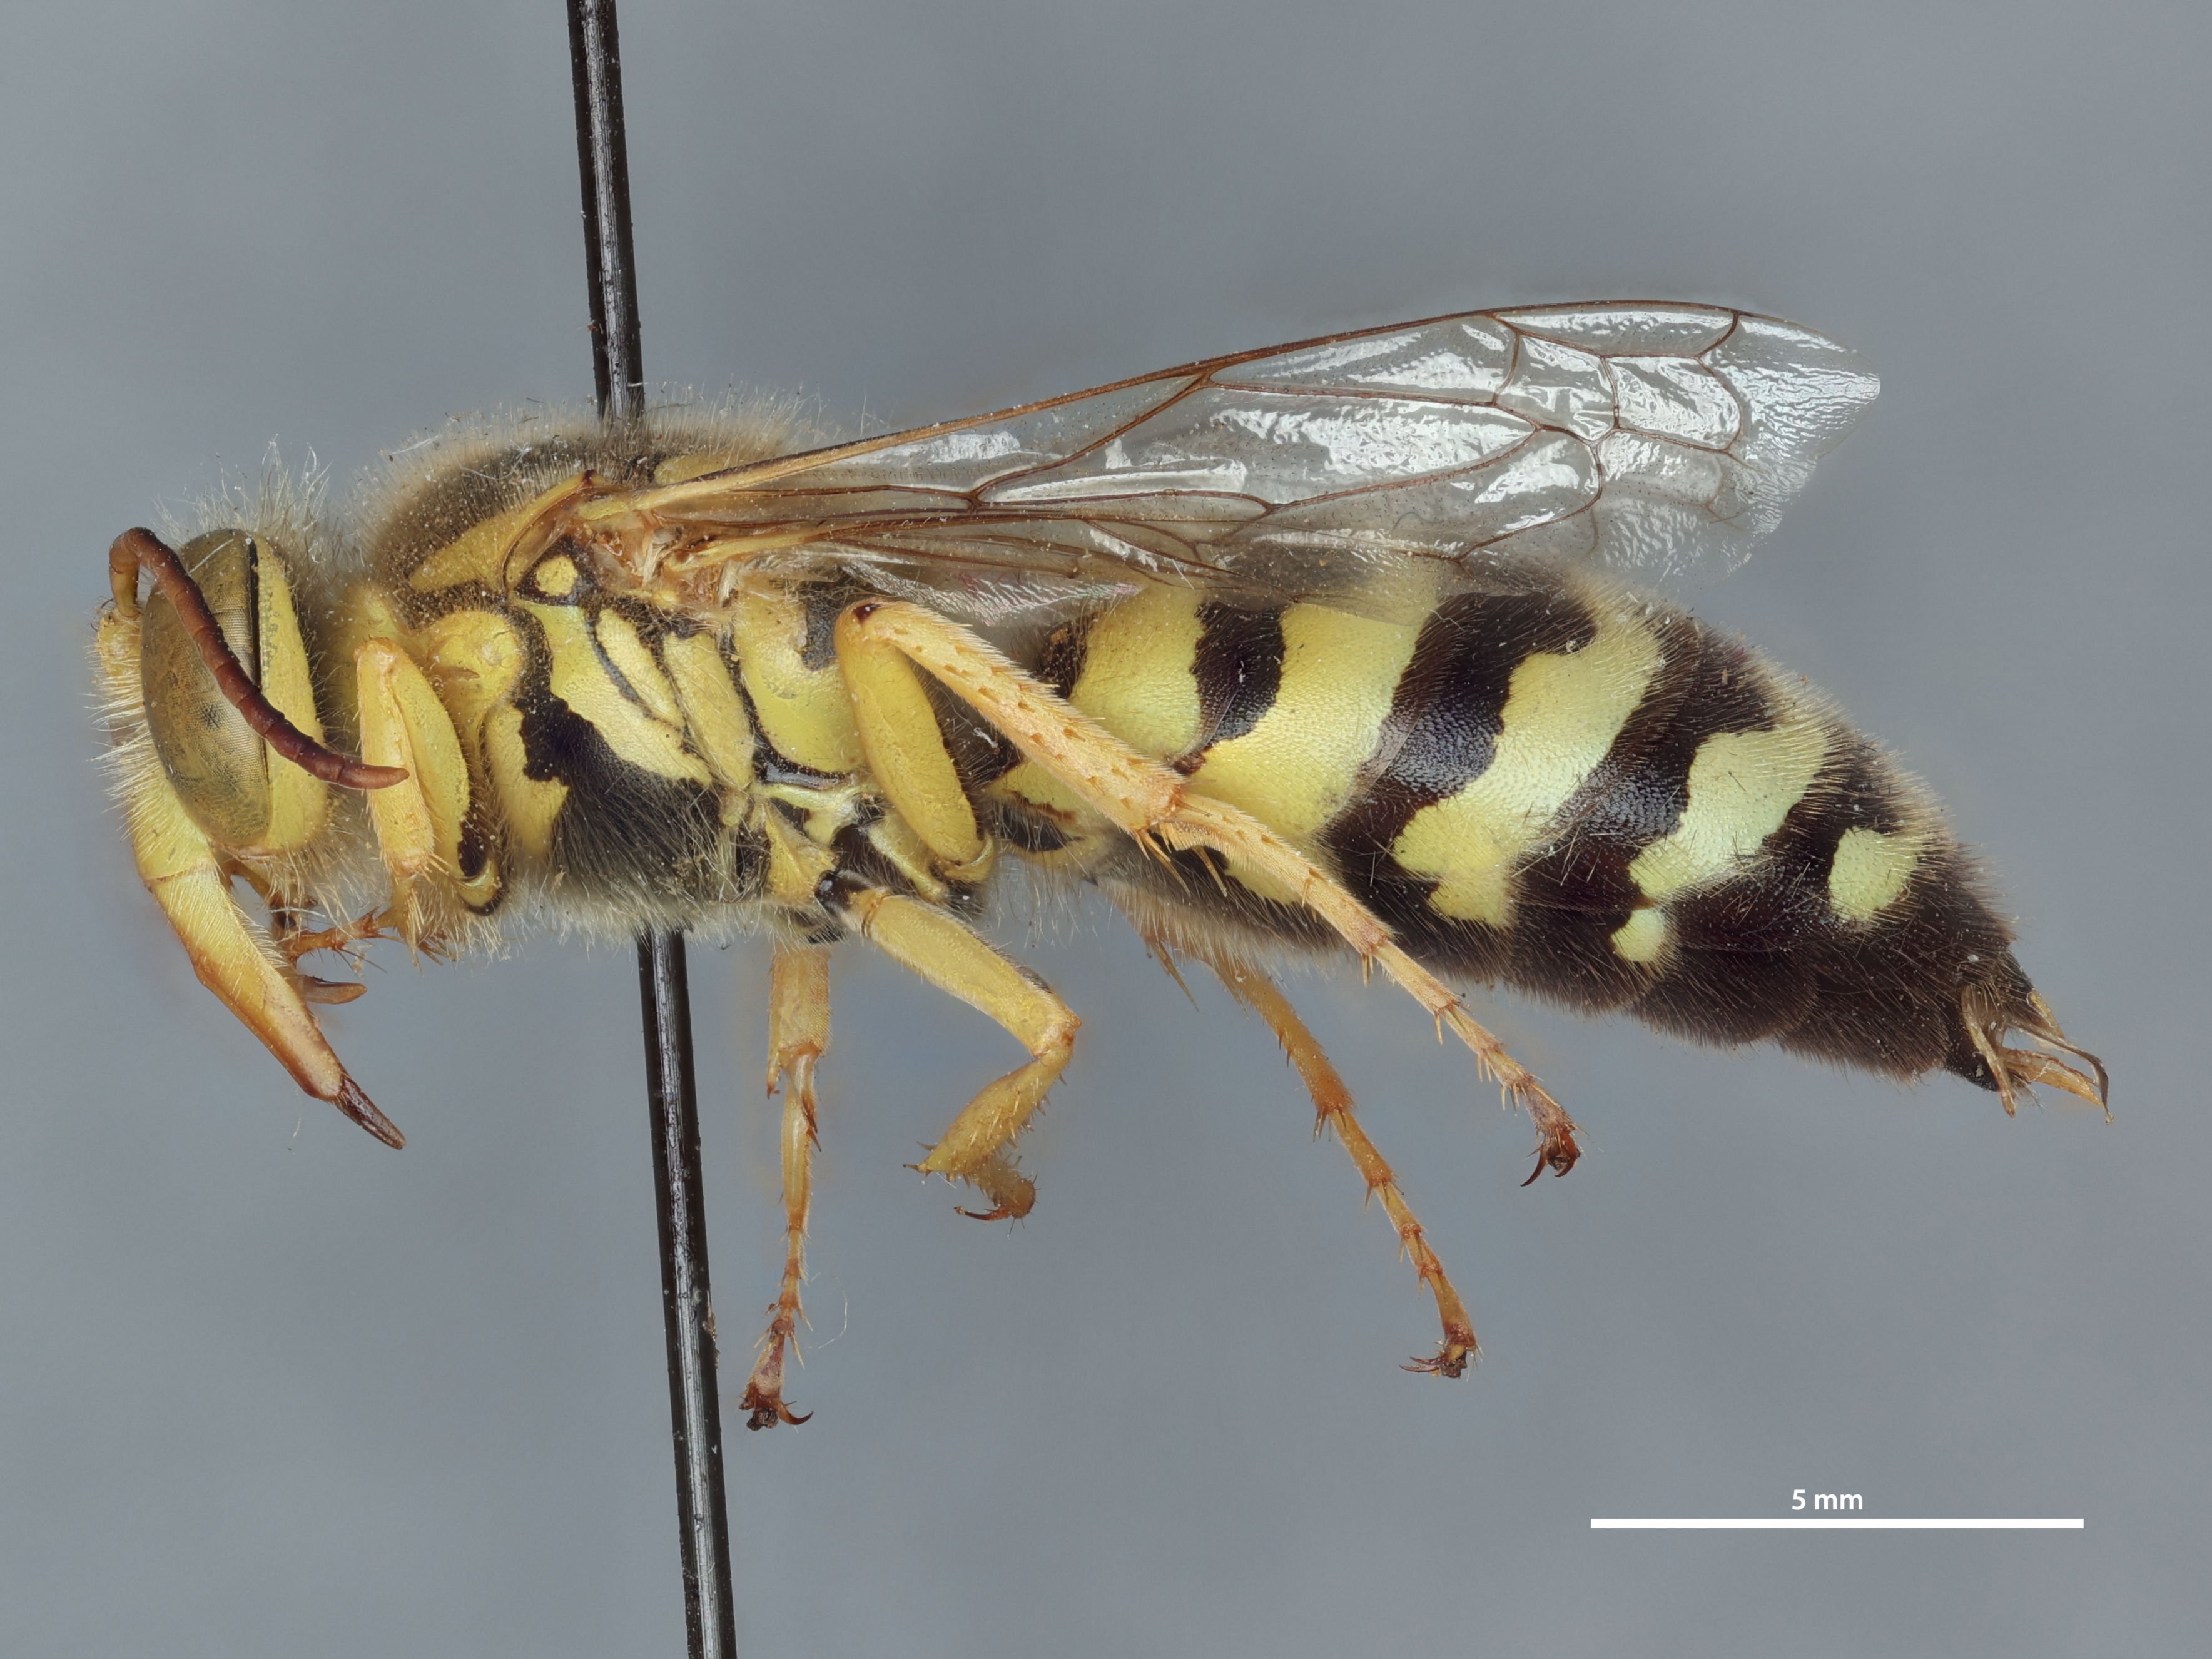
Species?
Bembix arcuata
